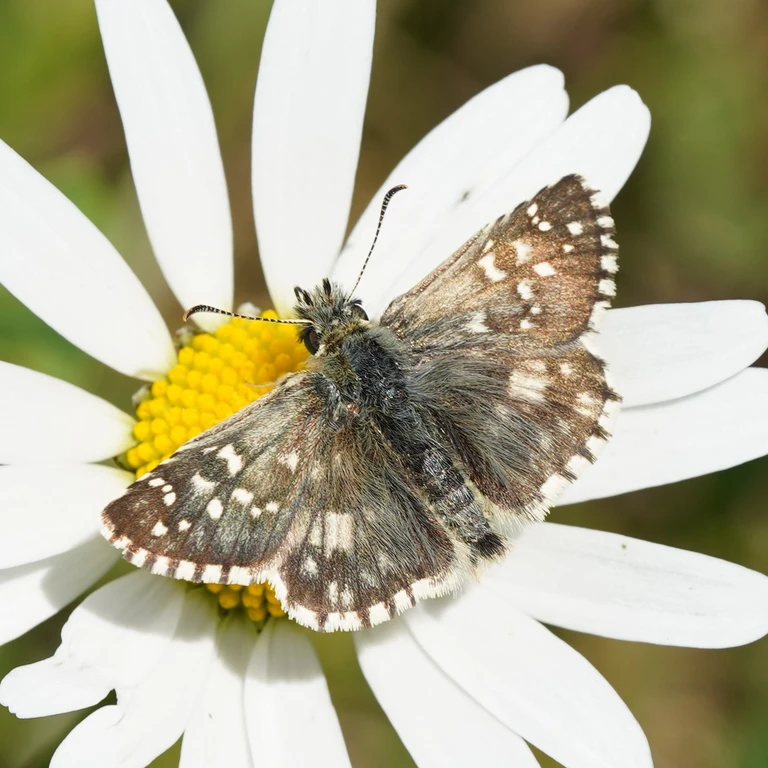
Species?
Pyrgus armoricanus
